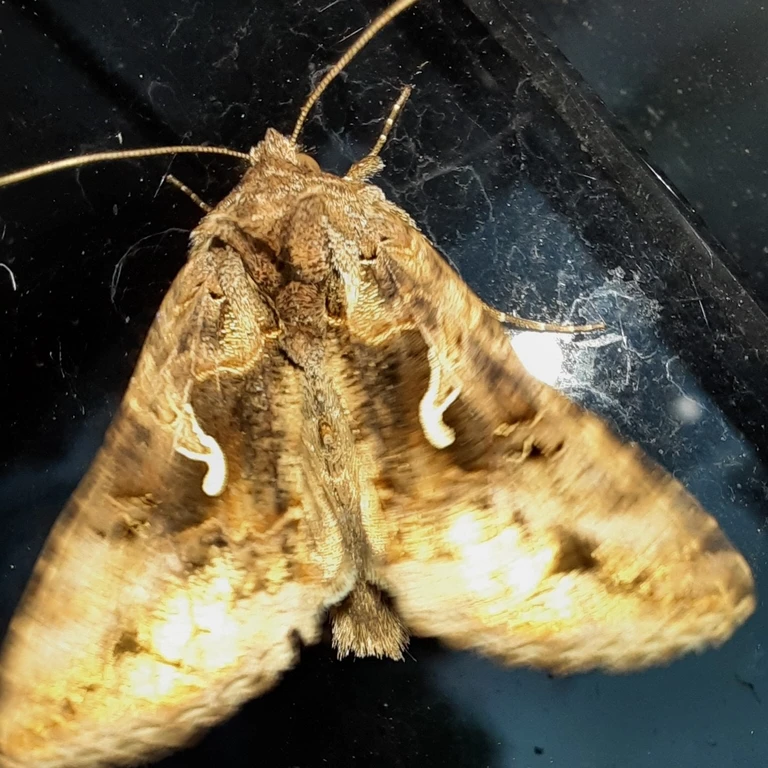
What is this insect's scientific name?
Autographa gamma
